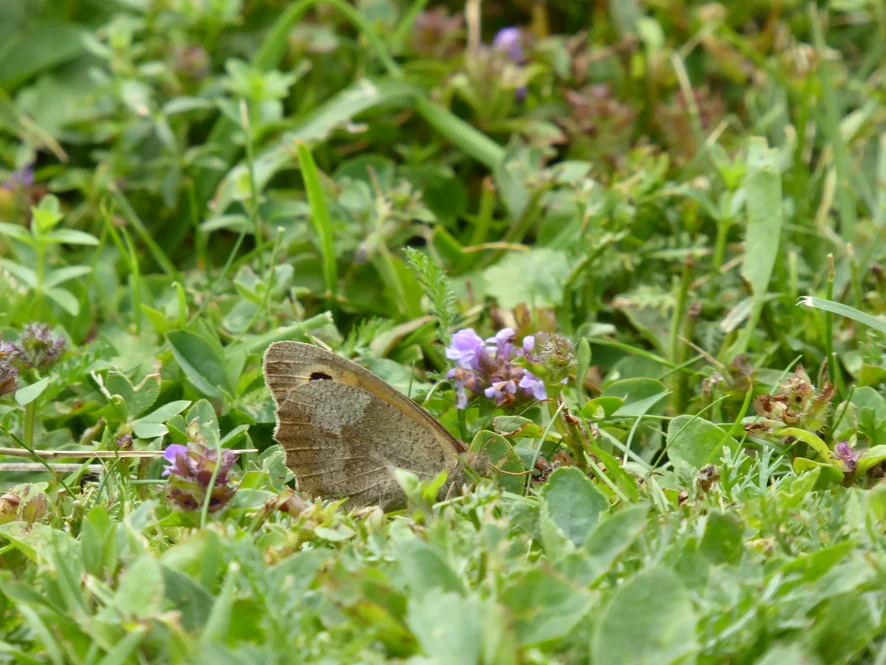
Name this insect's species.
Maniola jurtina
